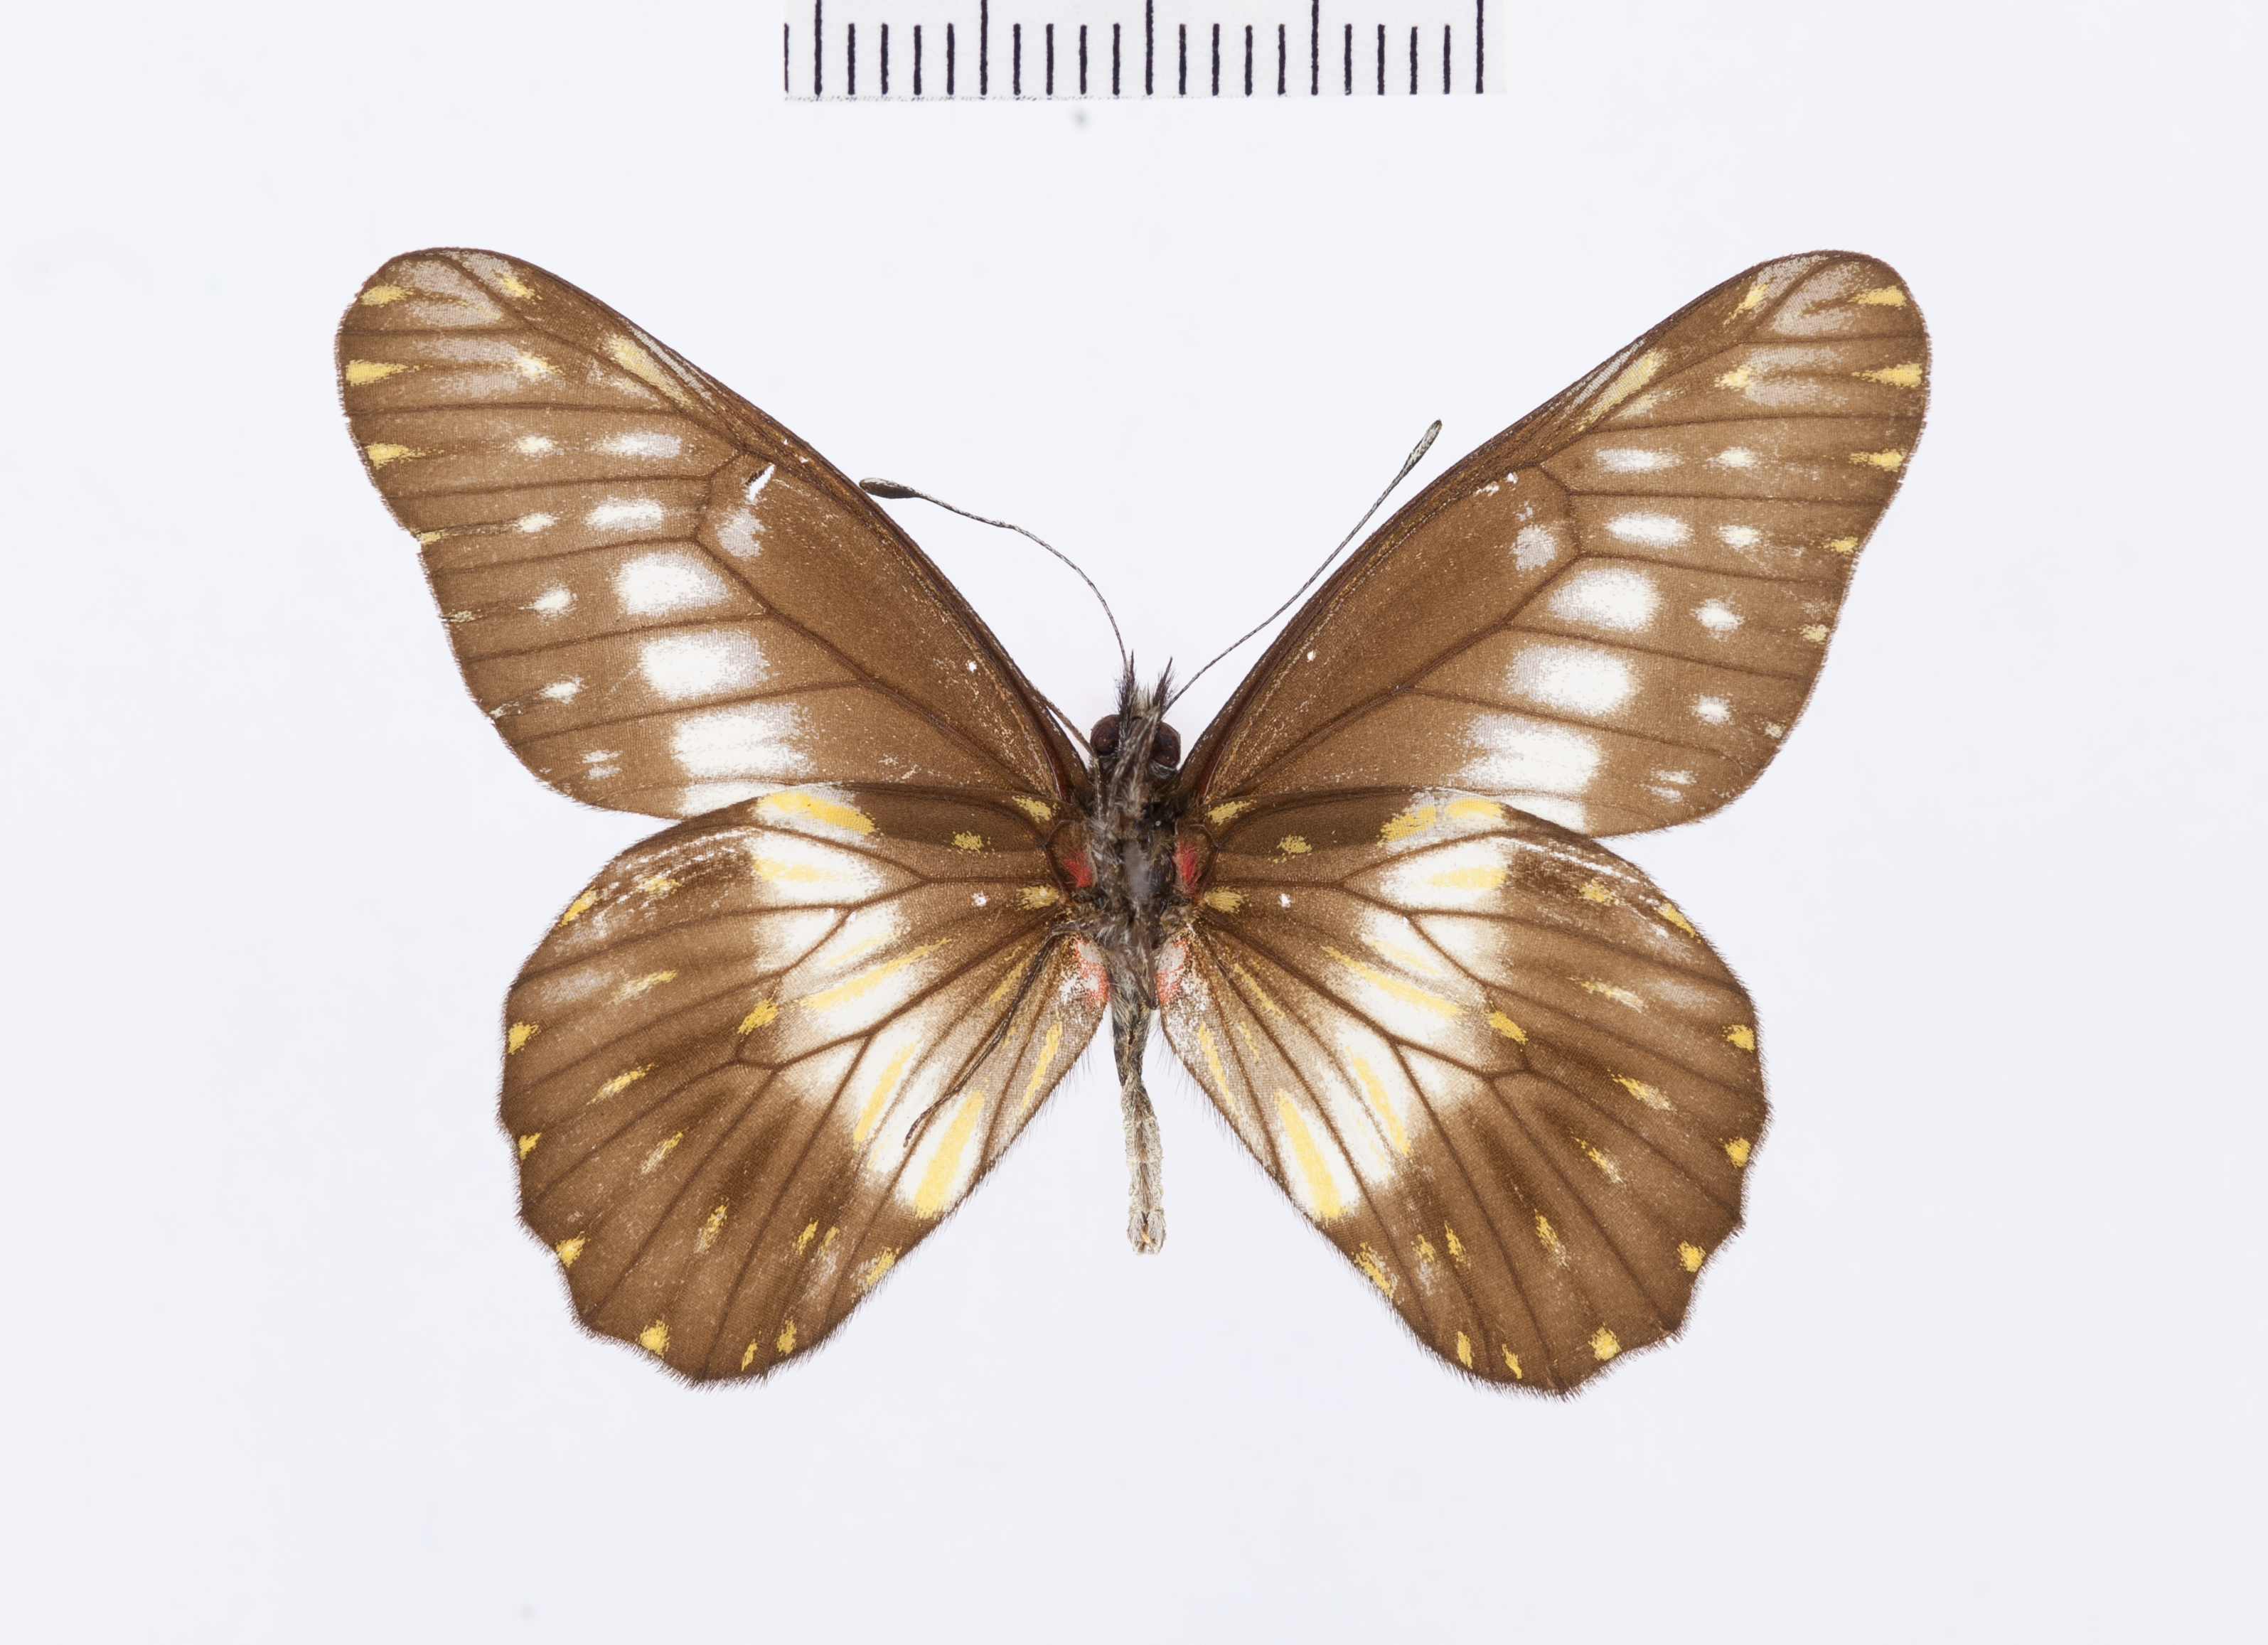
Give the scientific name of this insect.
Catasticta flisa
